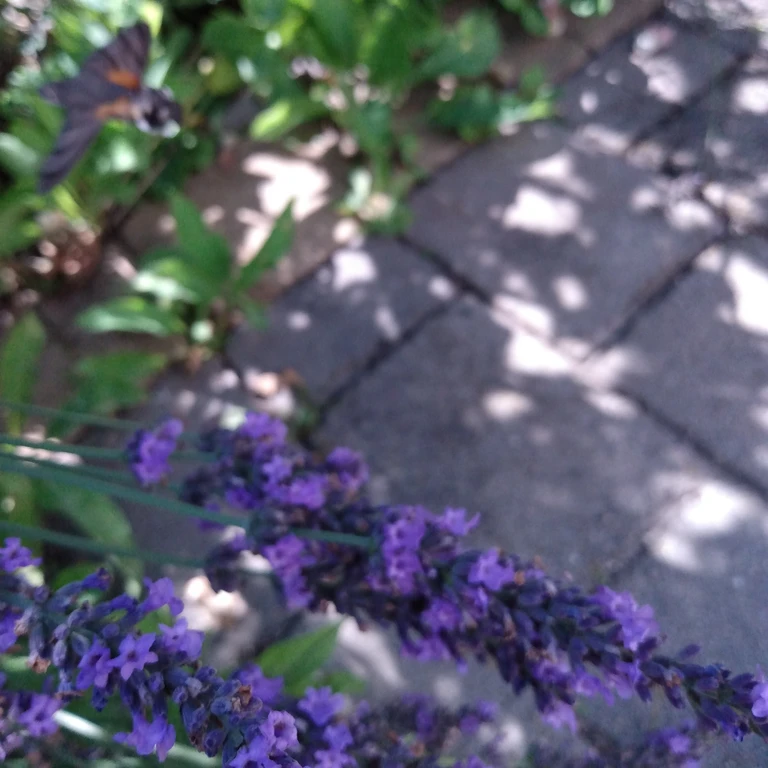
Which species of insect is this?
Macroglossum stellatarum
